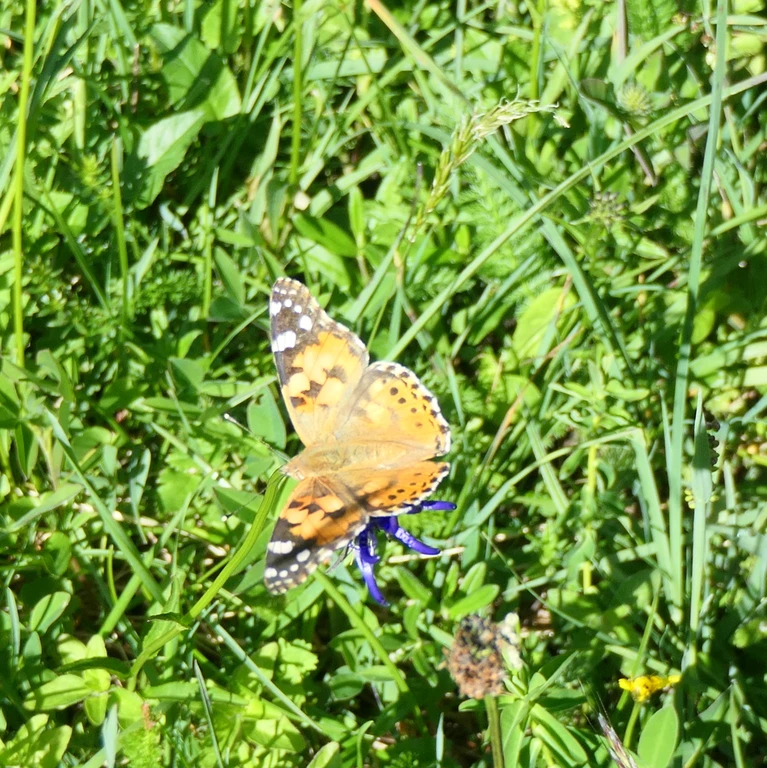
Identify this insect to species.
Vanessa cardui
